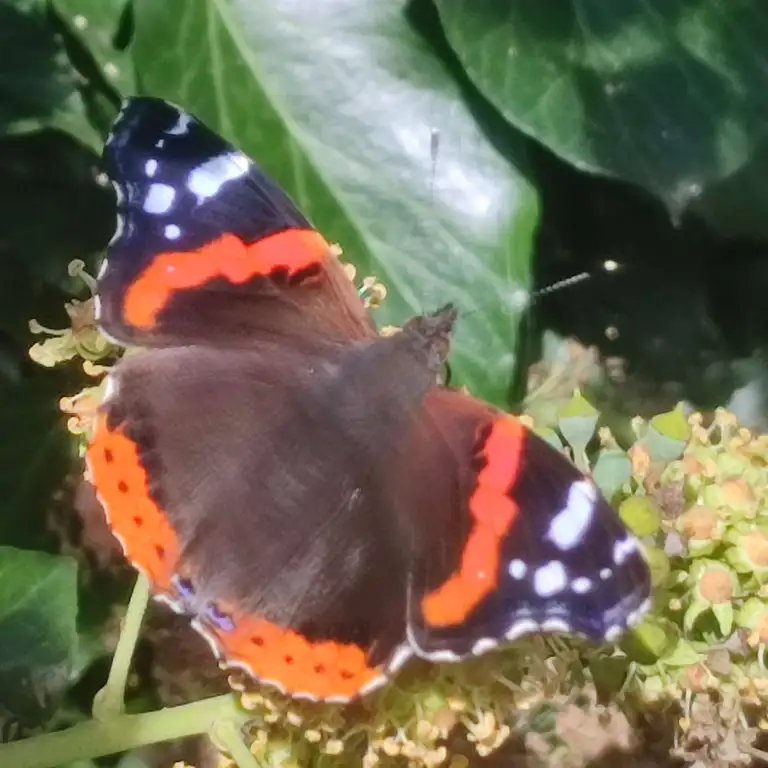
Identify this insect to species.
Vanessa atalanta
